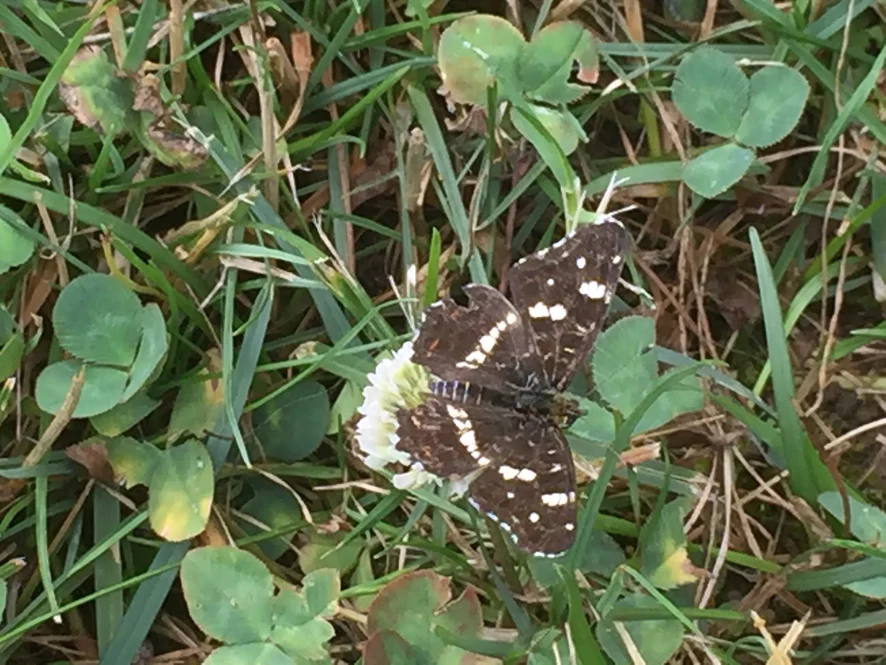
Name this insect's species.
Araschnia levana
